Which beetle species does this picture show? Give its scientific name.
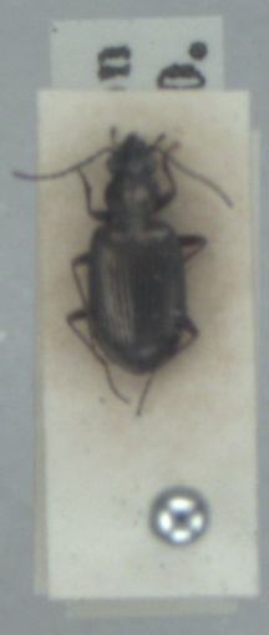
Bembidion punctulatum
